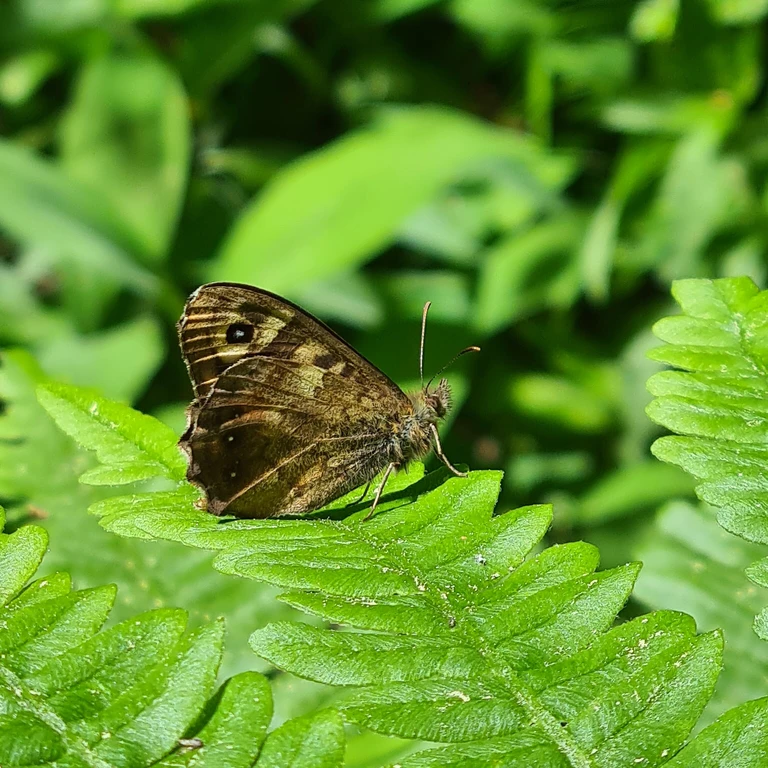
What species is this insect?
Pararge aegeria
